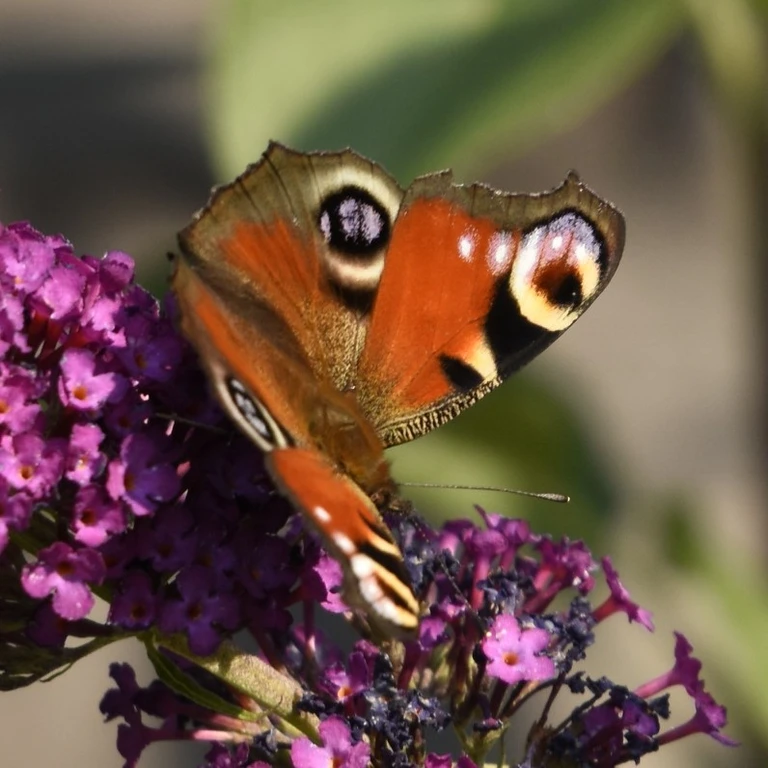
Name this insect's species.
Aglais io
